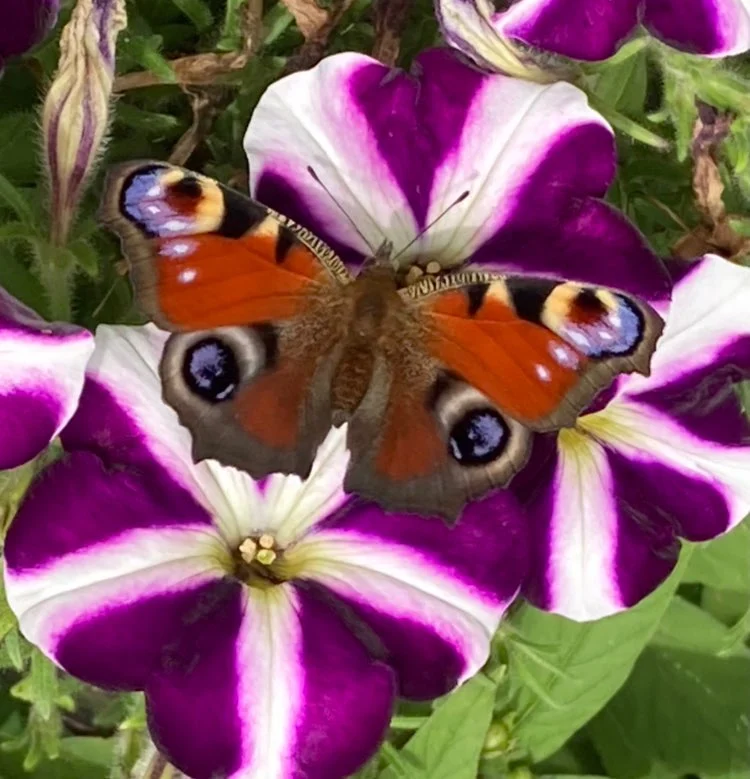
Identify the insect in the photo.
Aglais io
